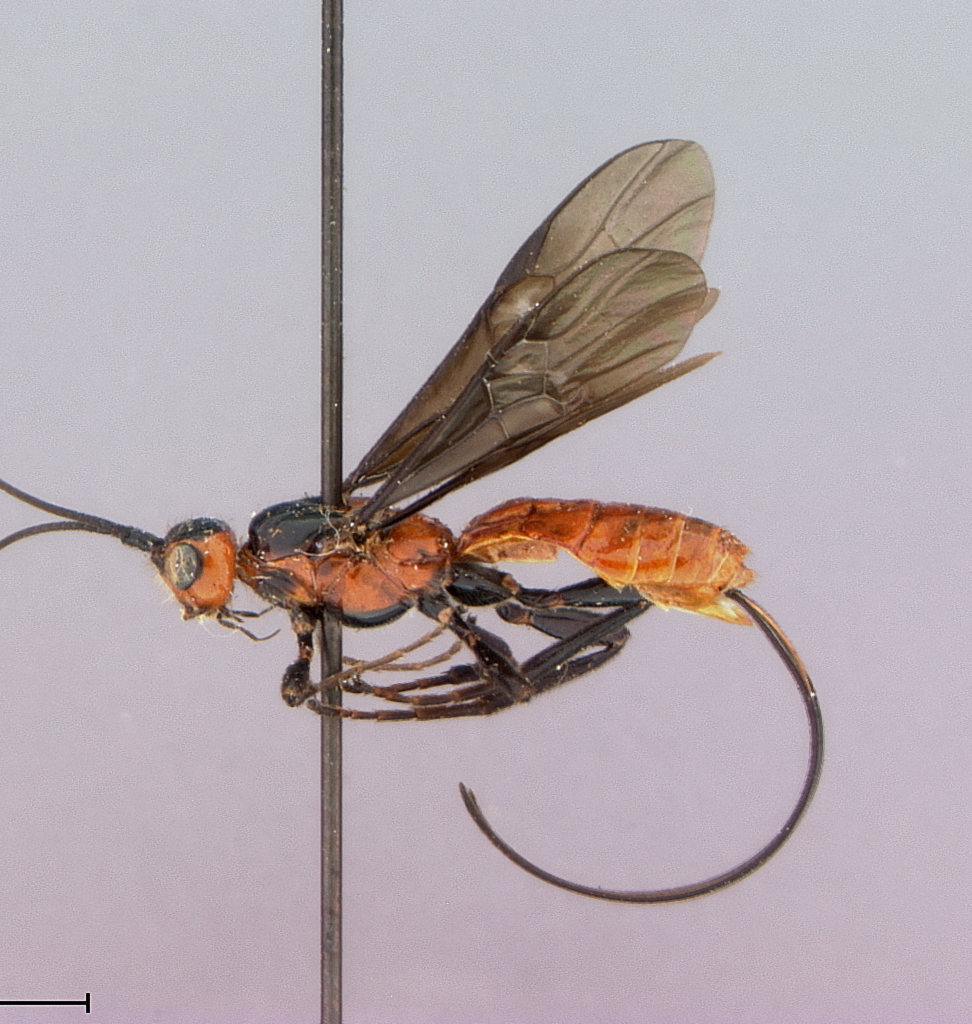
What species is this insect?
Atanycolus anocomidis
